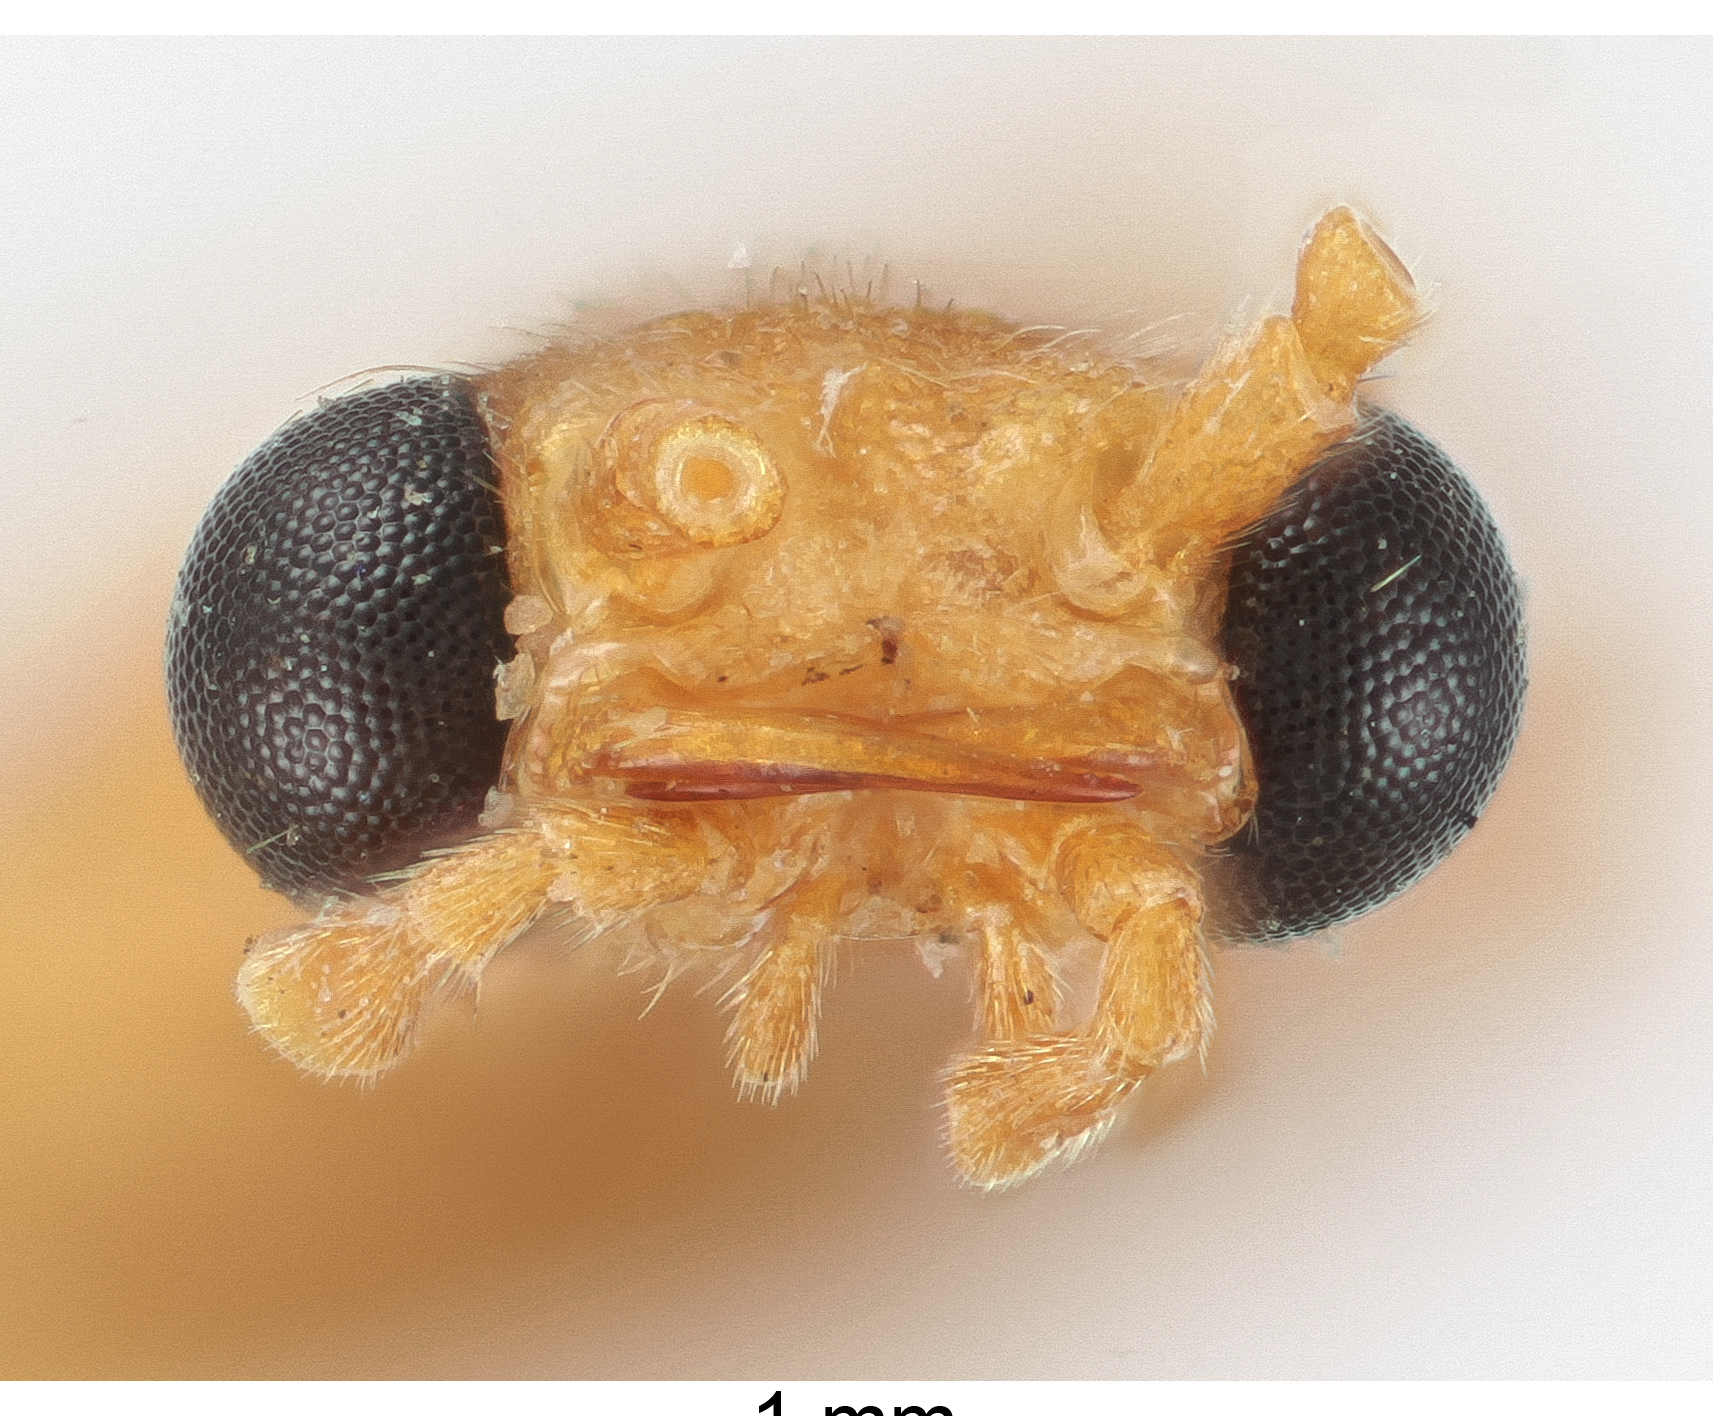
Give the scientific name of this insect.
Paraptorthodius mirabilis
